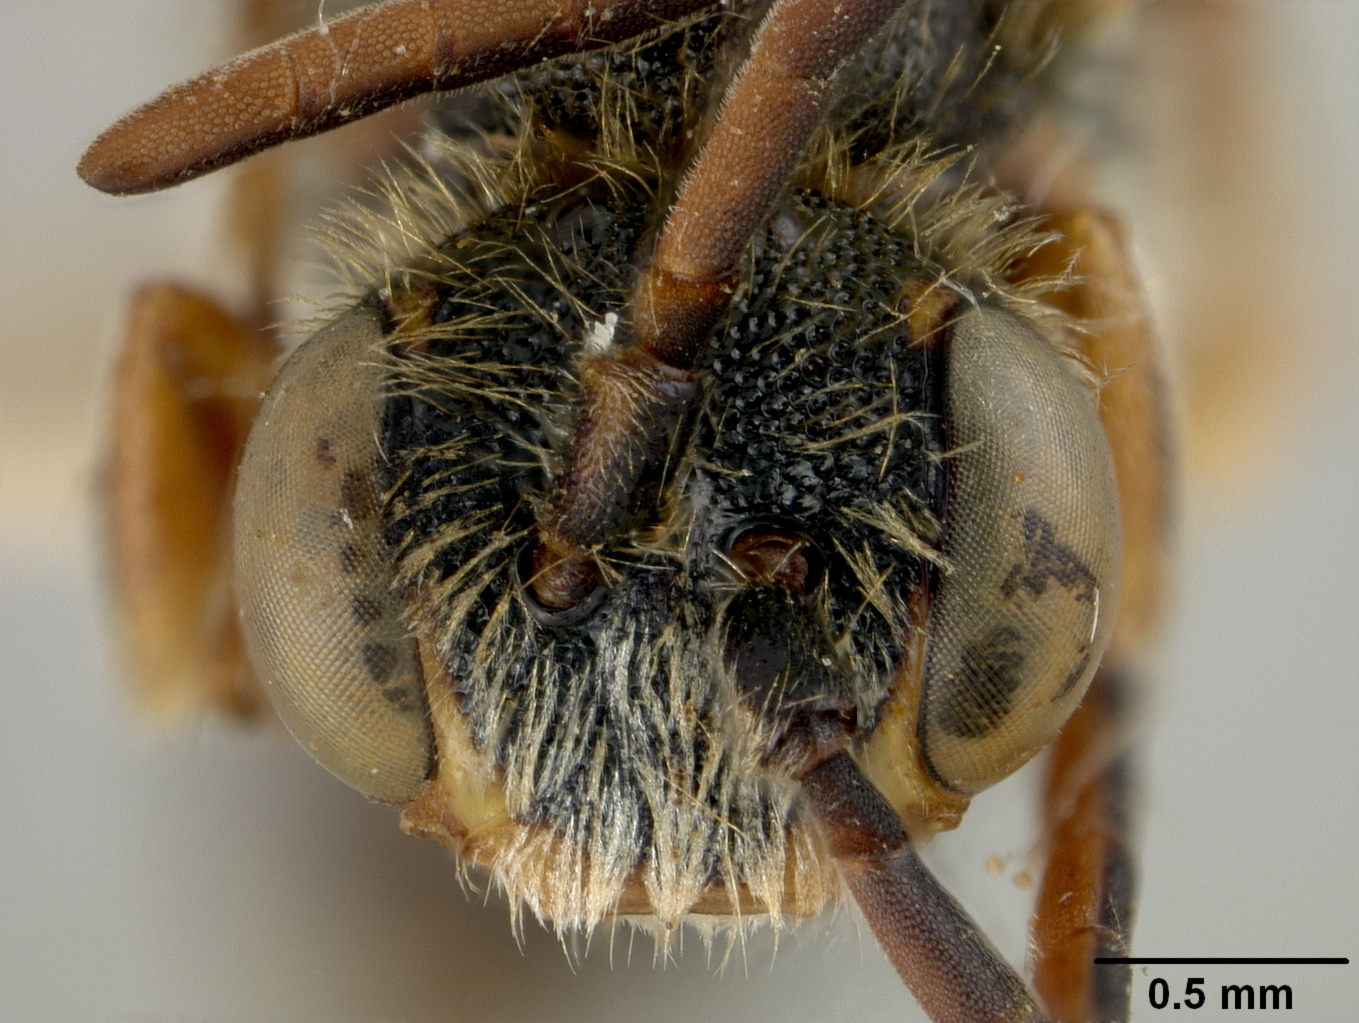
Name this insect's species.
Nomada hakonensis
